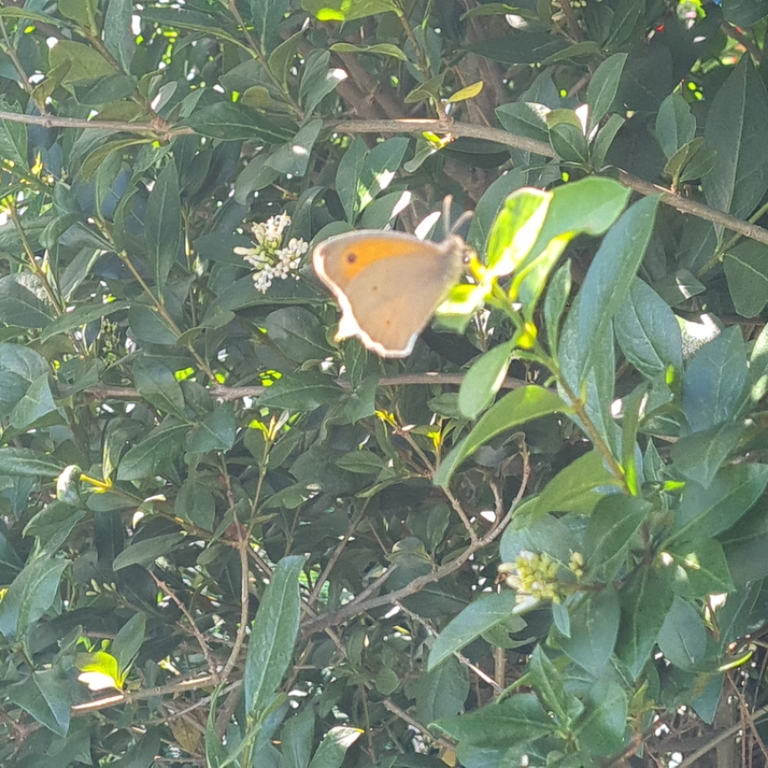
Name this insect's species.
Maniola jurtina
